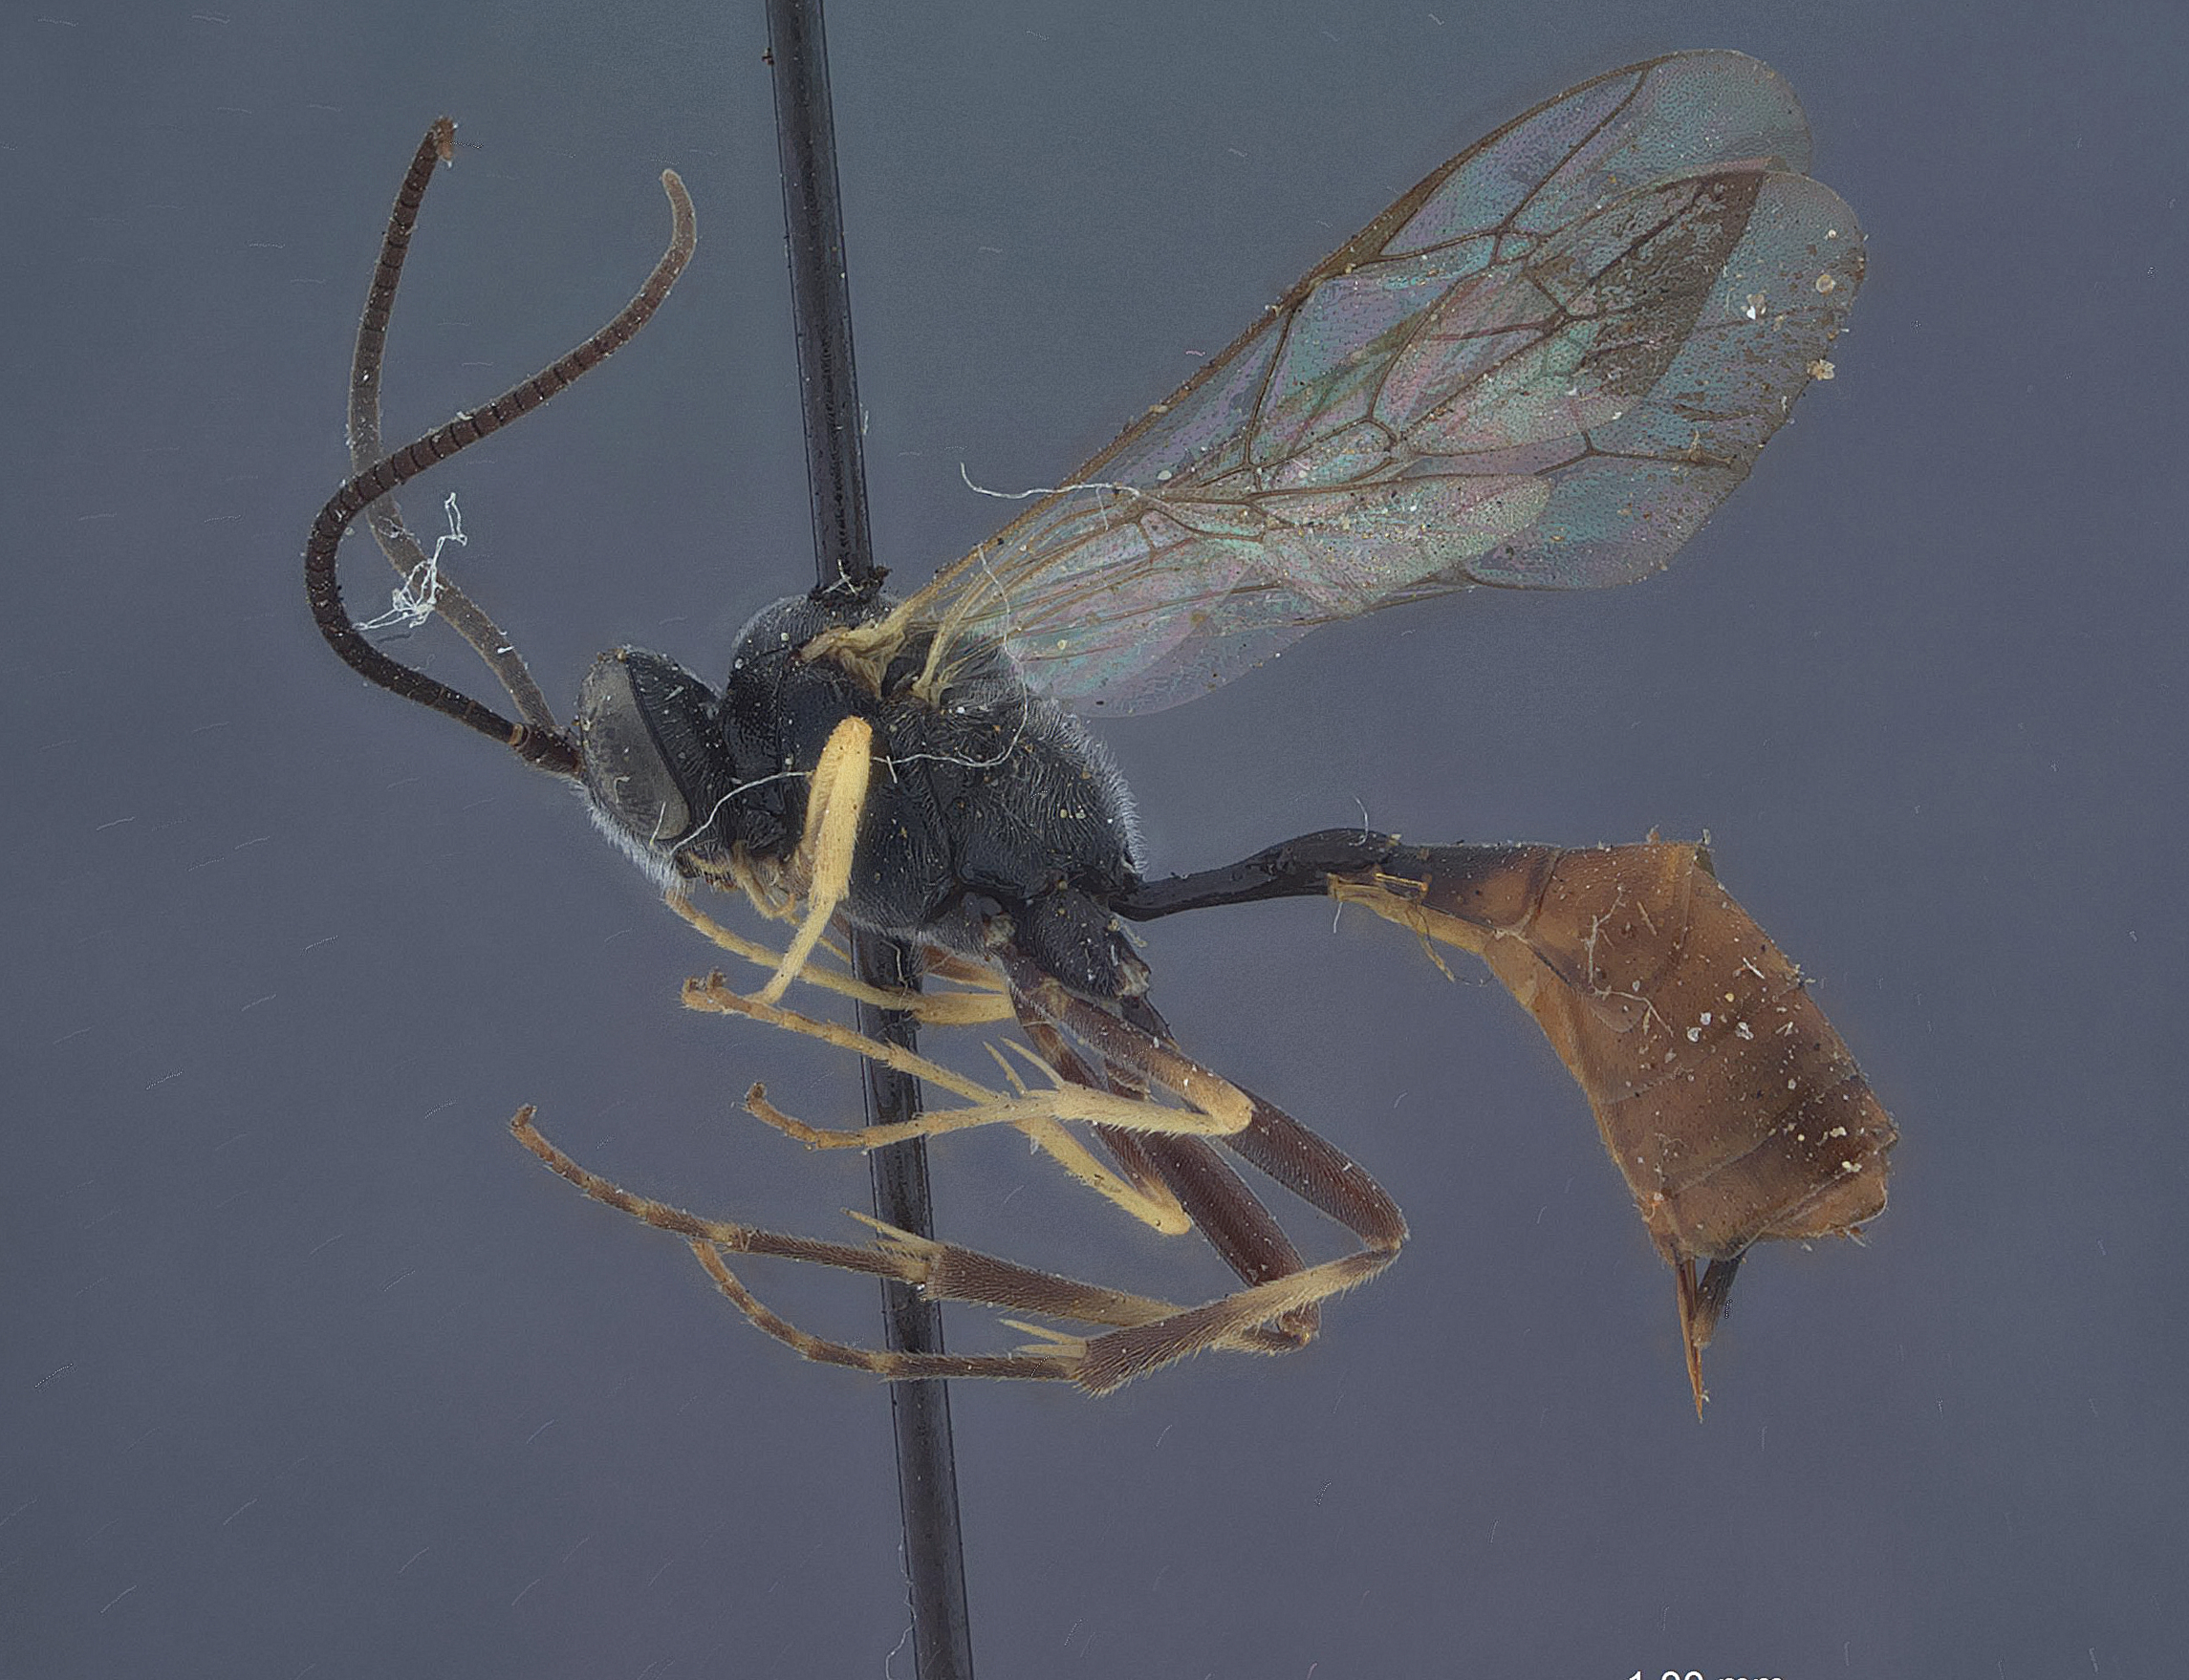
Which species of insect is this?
Campoplegidea associata
